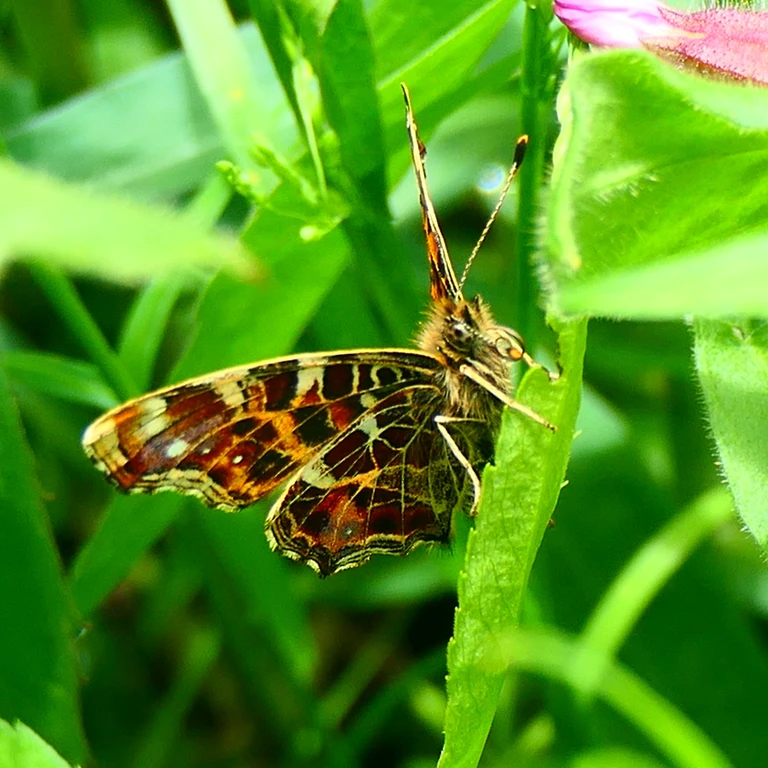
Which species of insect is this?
Araschnia levana
